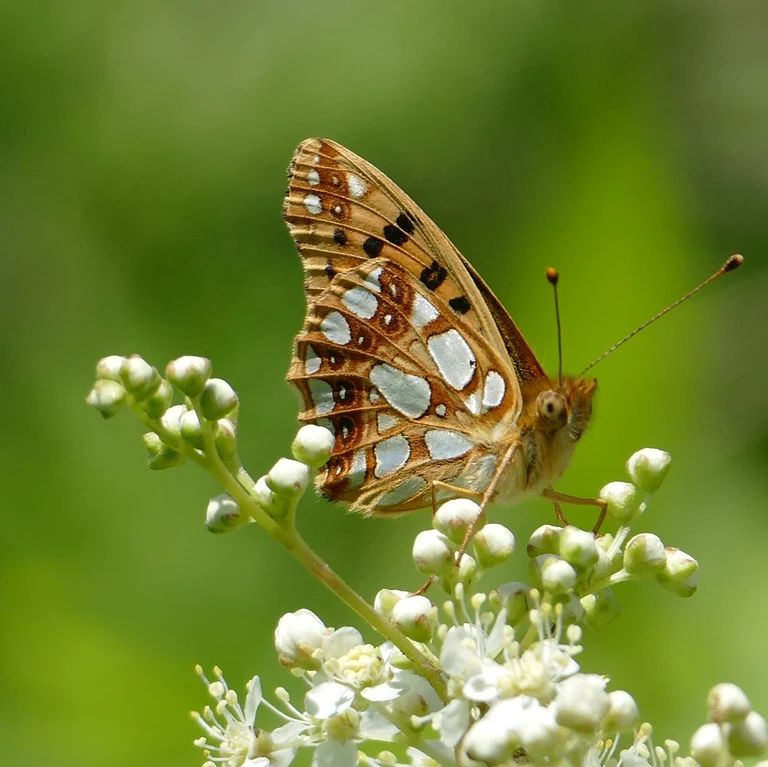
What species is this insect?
Issoria lathonia
